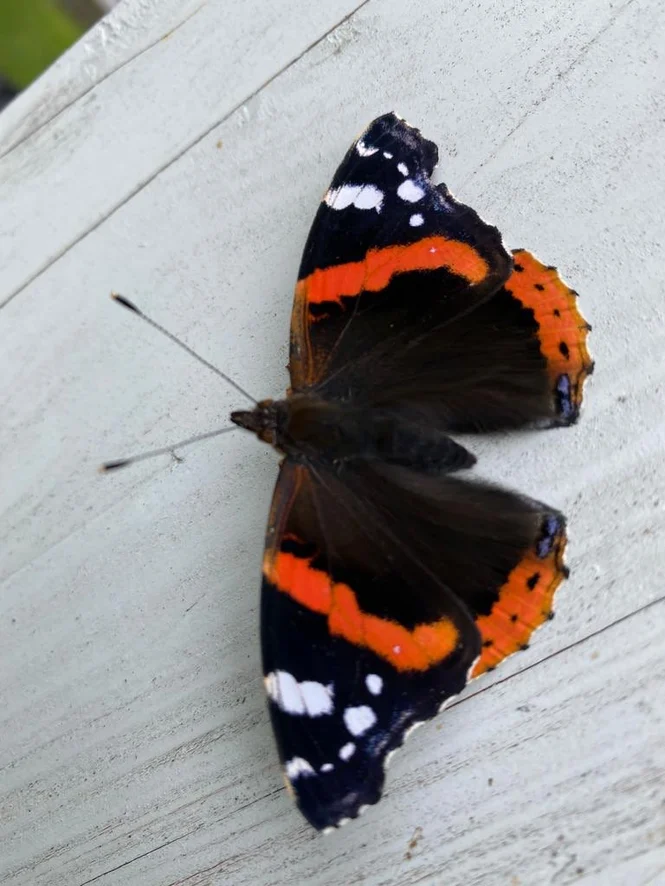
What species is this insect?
Vanessa atalanta
